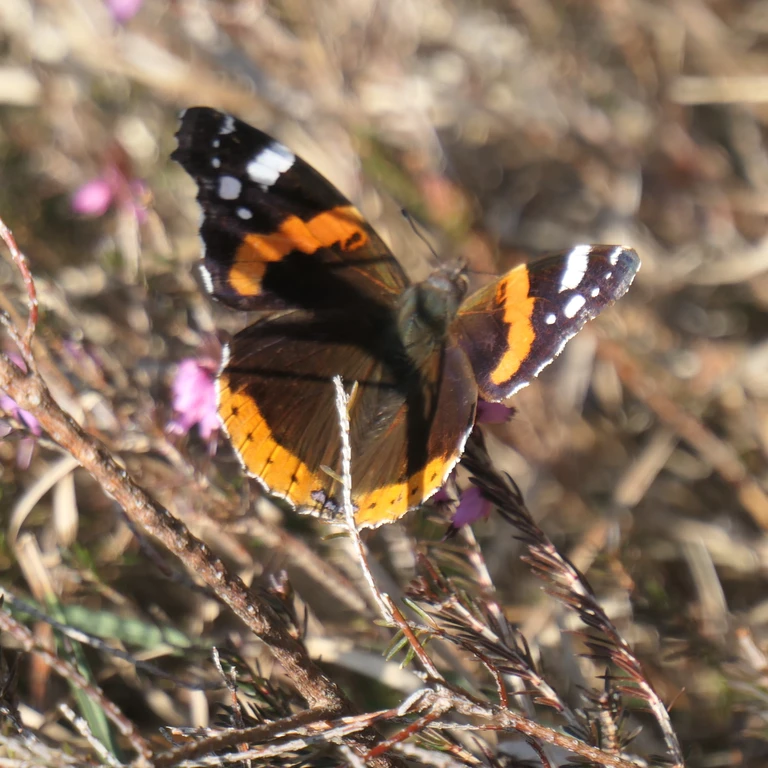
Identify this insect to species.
Vanessa atalanta
